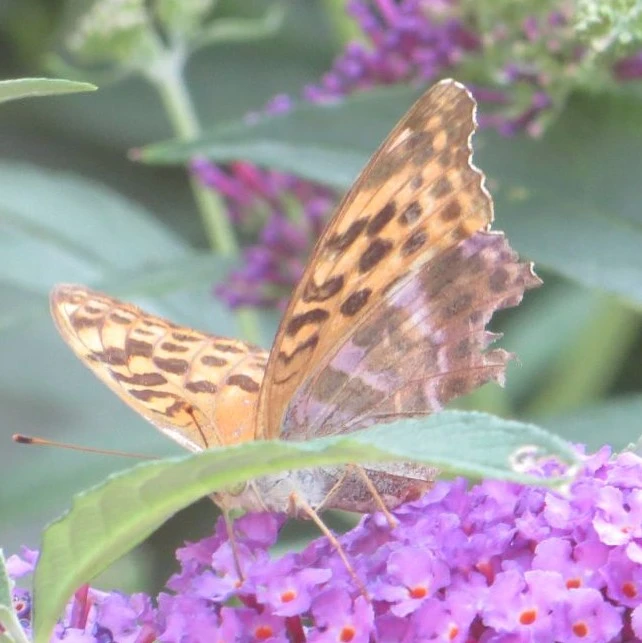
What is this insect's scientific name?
Argynnis paphia
